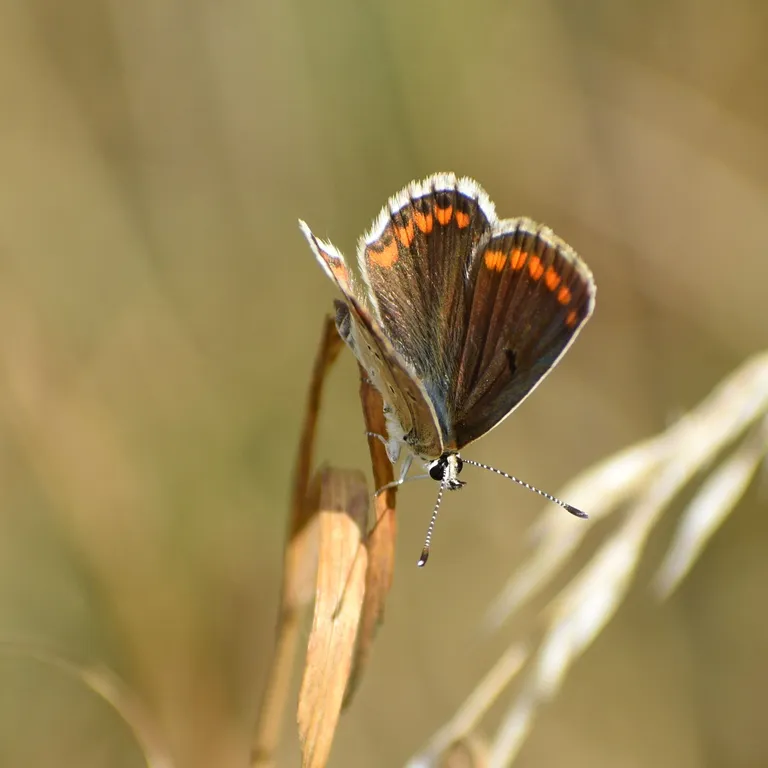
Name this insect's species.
Aricia agestis/artaxerxes
